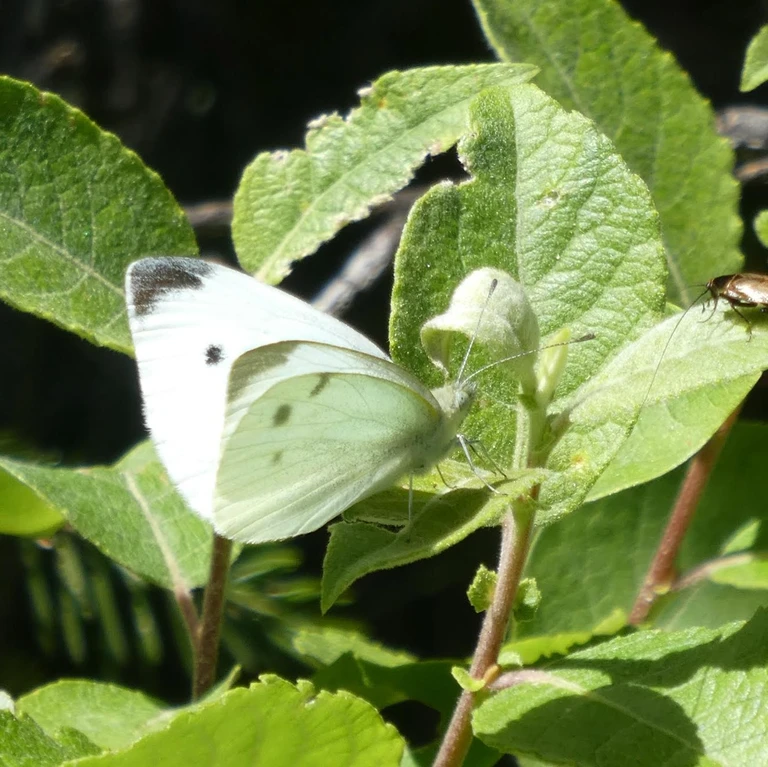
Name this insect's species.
Pieris rapae
